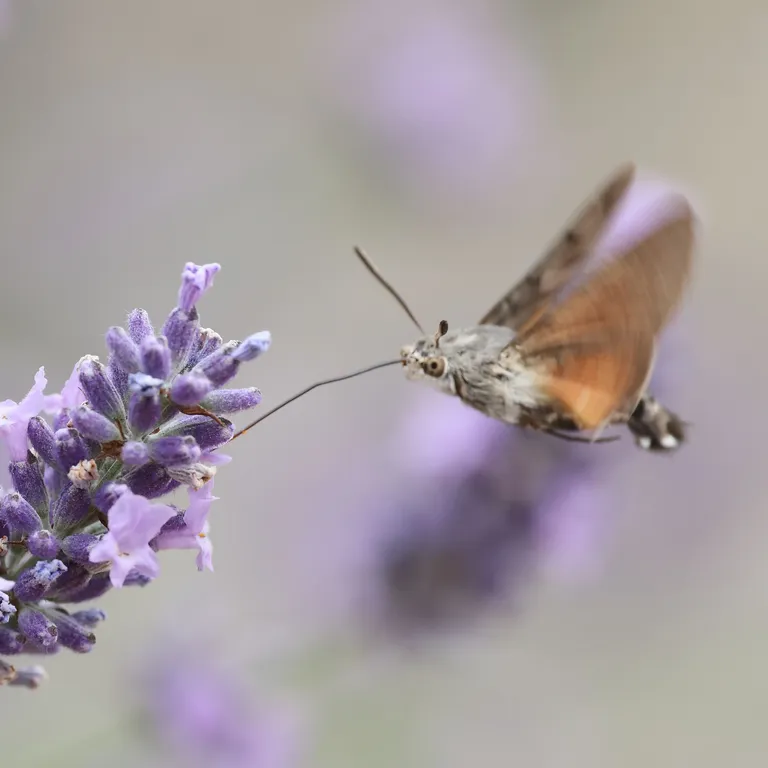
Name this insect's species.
Macroglossum stellatarum
